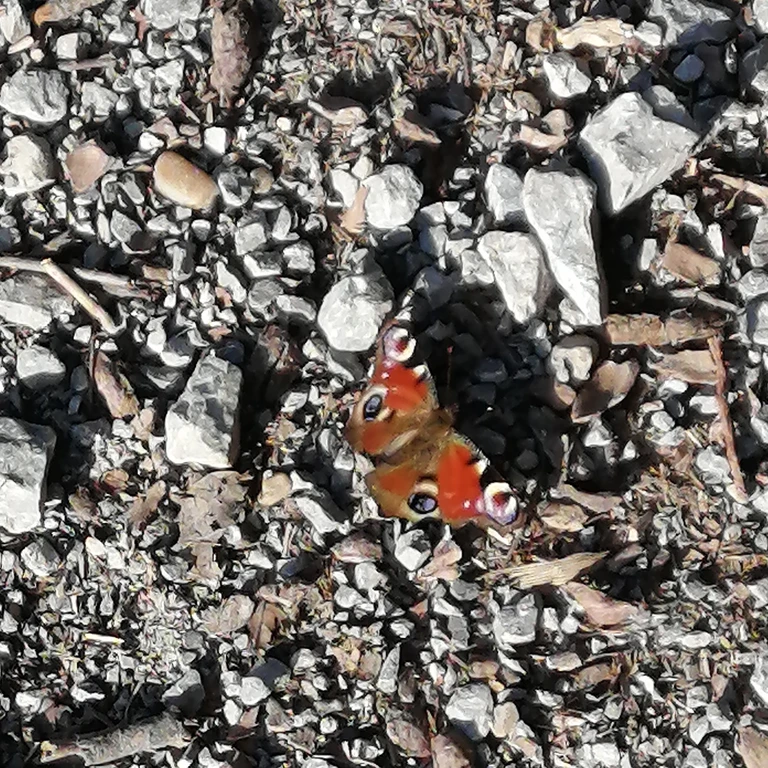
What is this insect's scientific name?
Aglais io
